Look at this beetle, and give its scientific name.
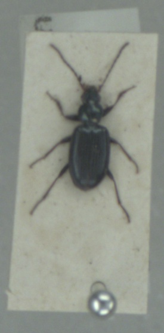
Bembidion atrocaeruleum
